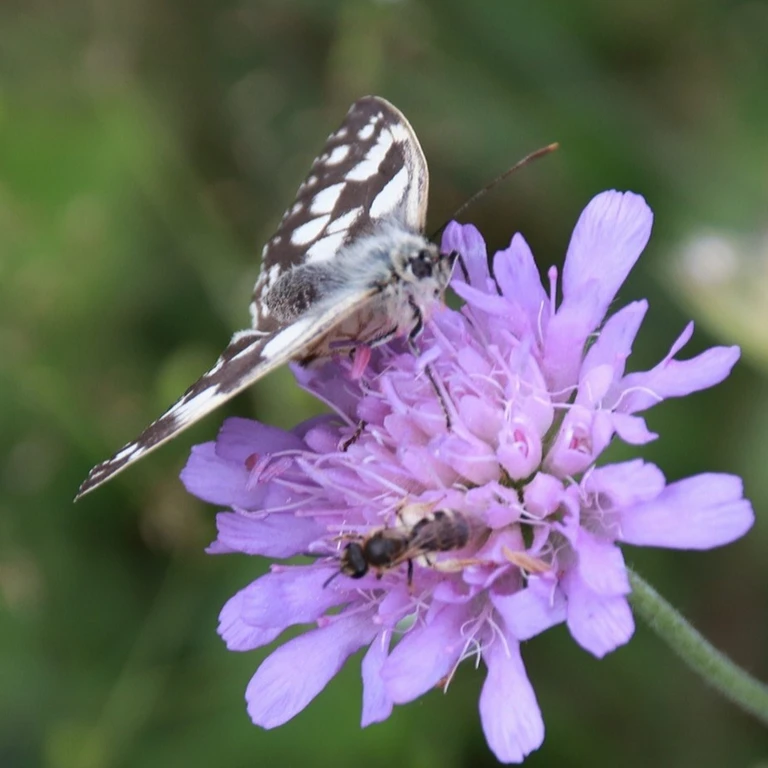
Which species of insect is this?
Melanargia galathea
